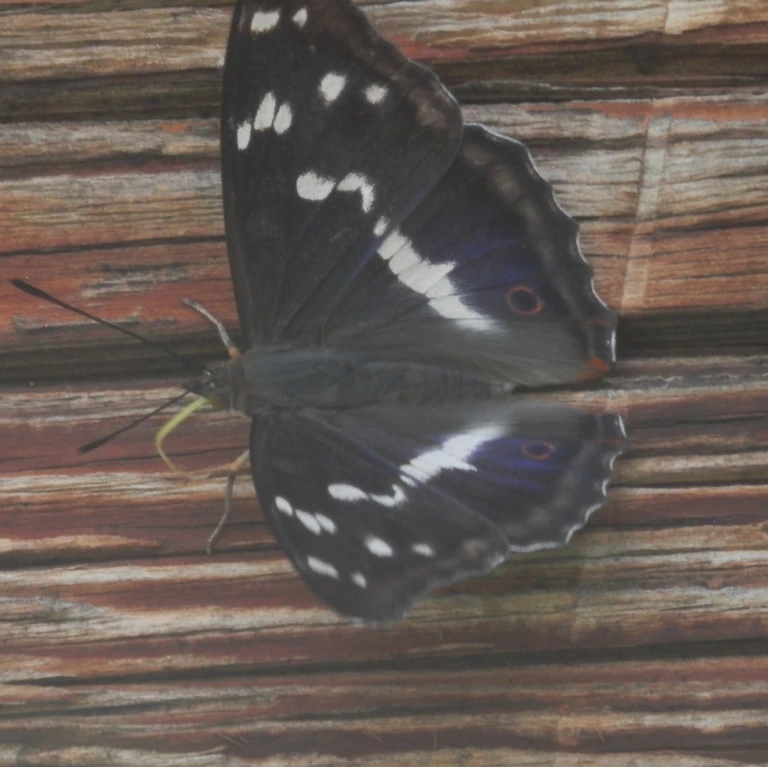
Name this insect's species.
Apatura iris
